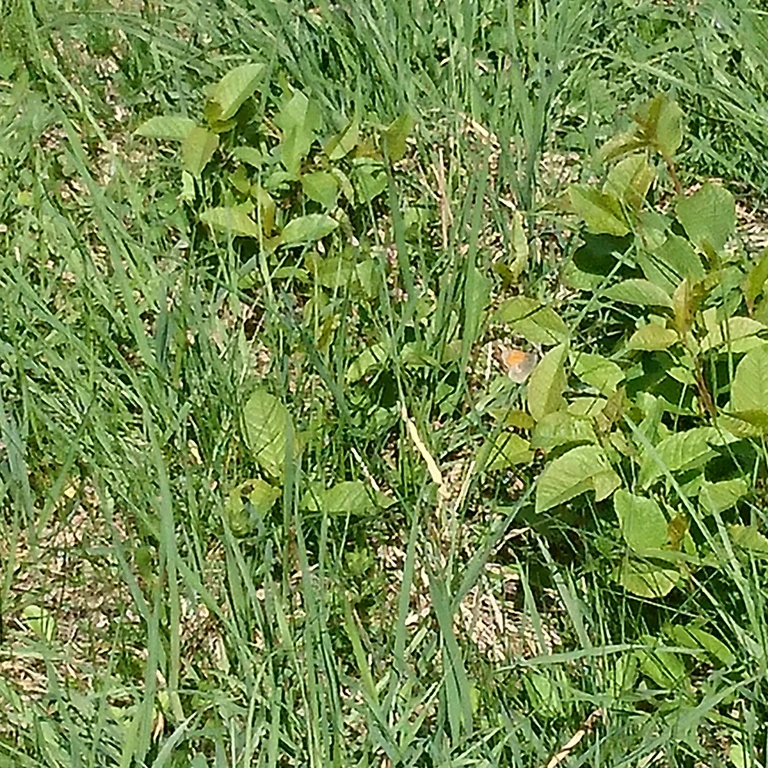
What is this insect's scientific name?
Coenonympha pamphilus
